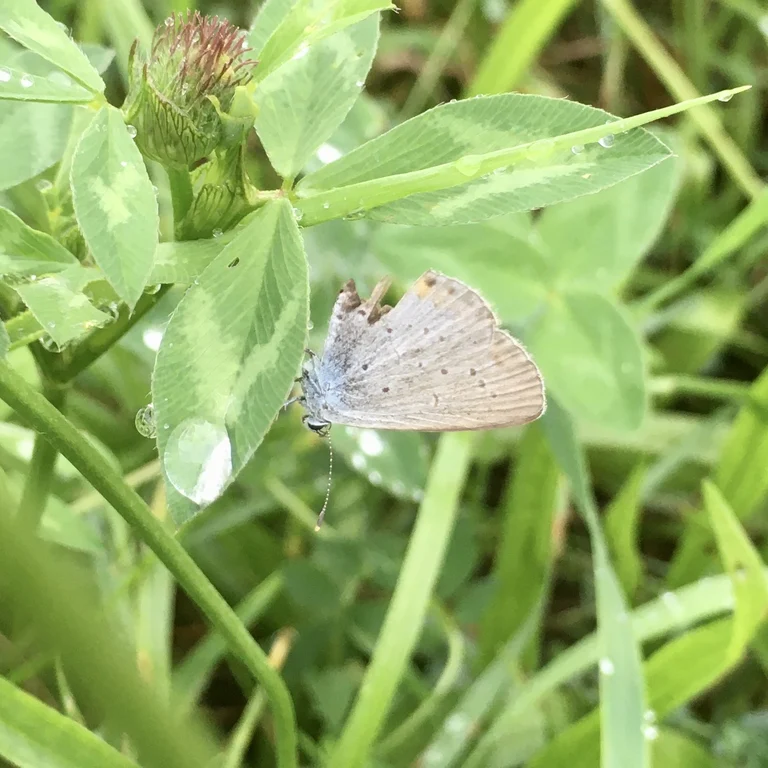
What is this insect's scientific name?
Cupido argiades (also Elkalyce argiades)
